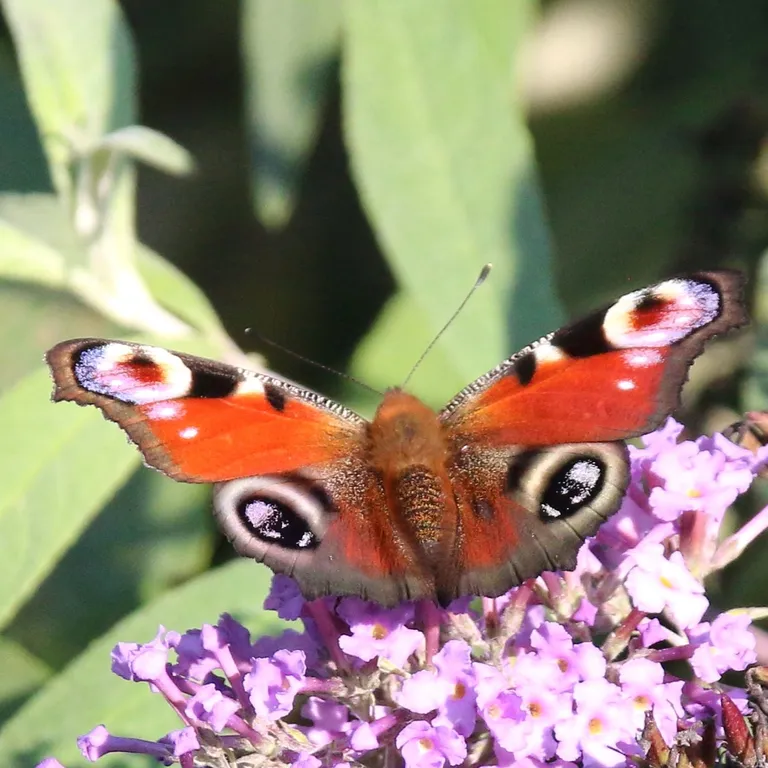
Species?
Aglais io
